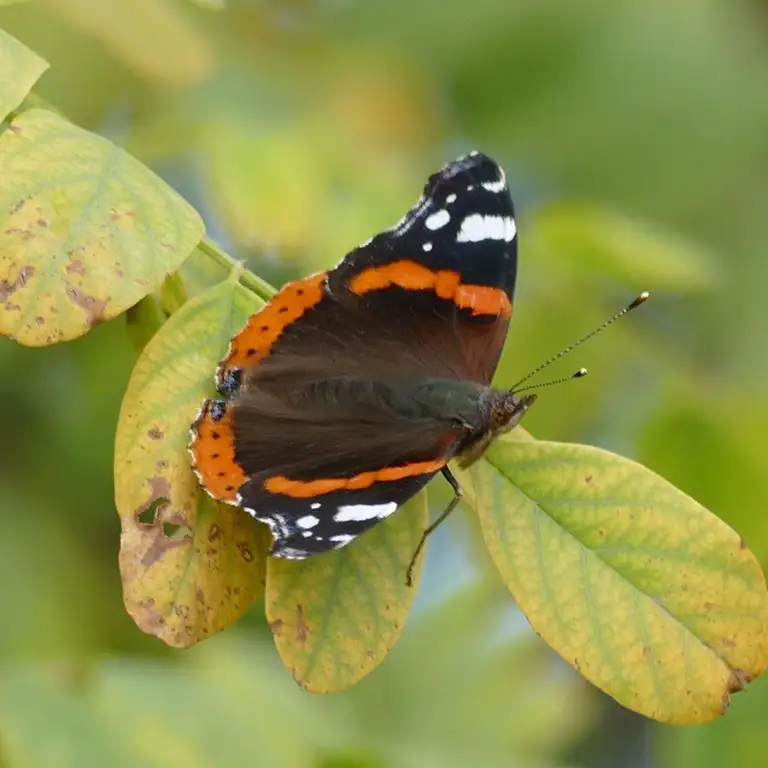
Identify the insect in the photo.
Vanessa atalanta
